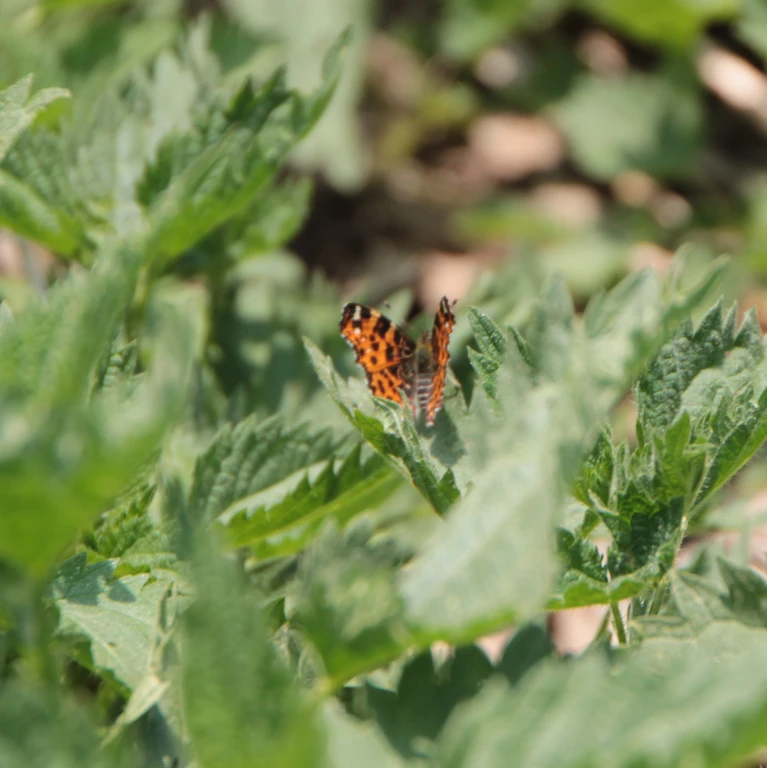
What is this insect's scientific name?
Araschnia levana
